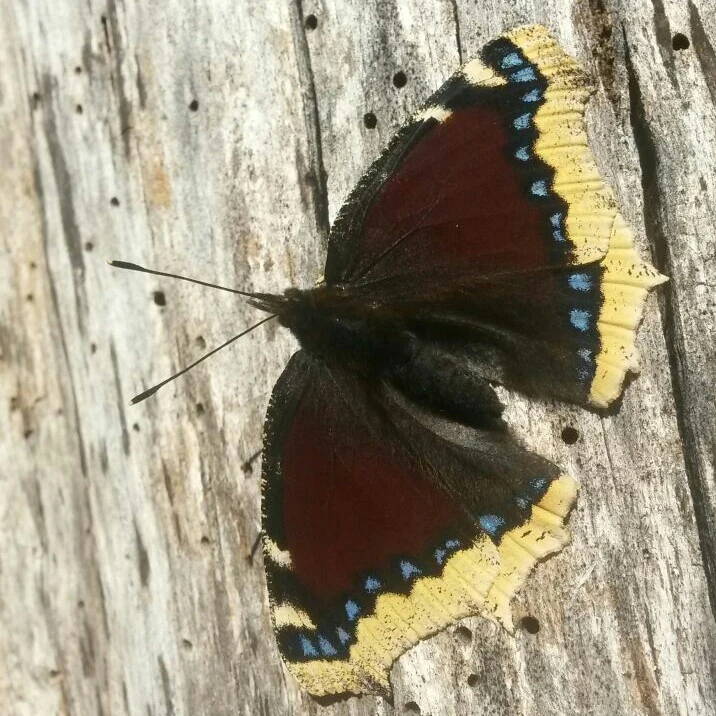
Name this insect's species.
Nymphalis antiopa
